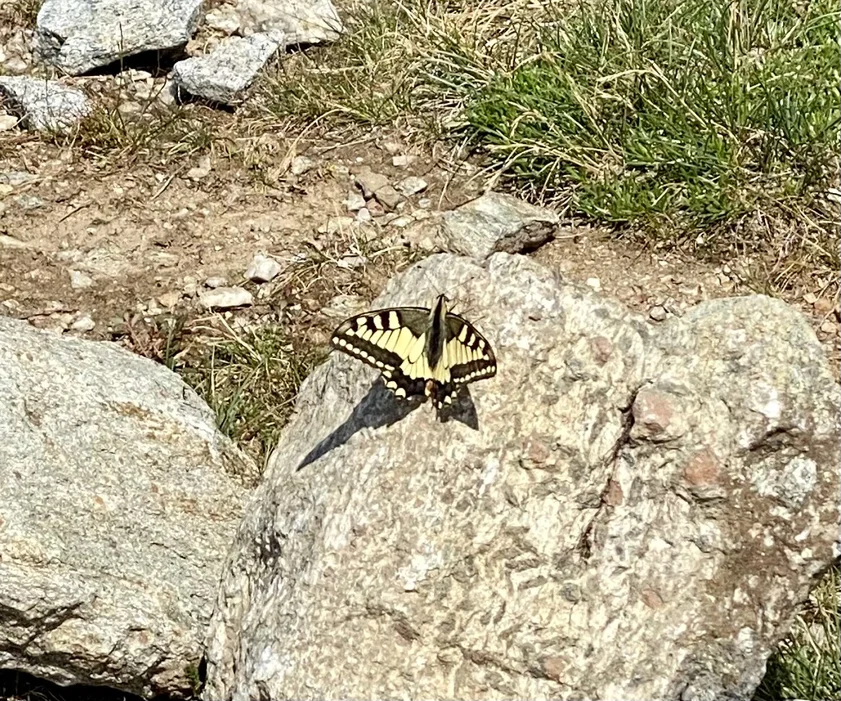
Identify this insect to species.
Papilio machaon
